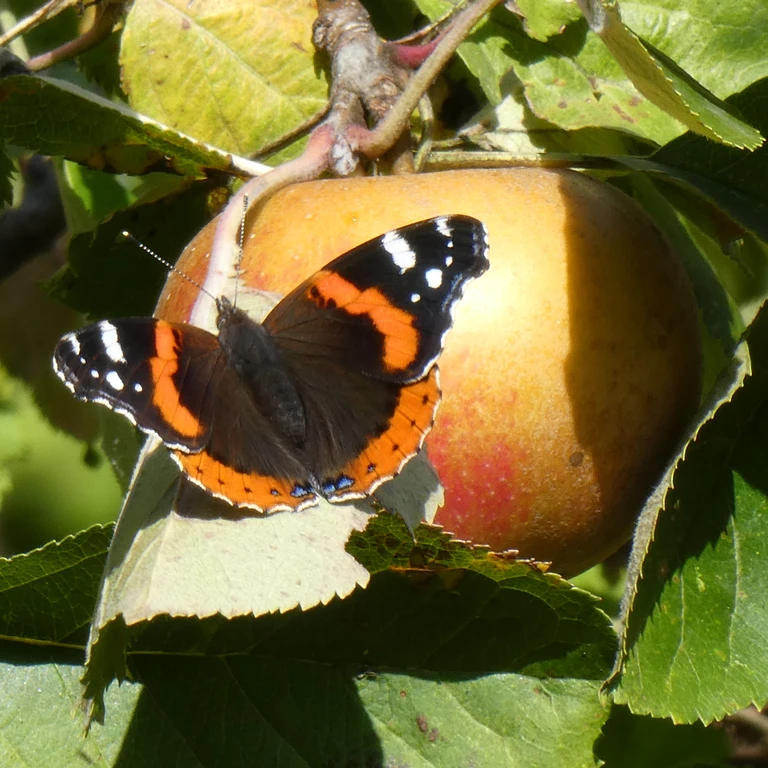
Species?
Vanessa atalanta
